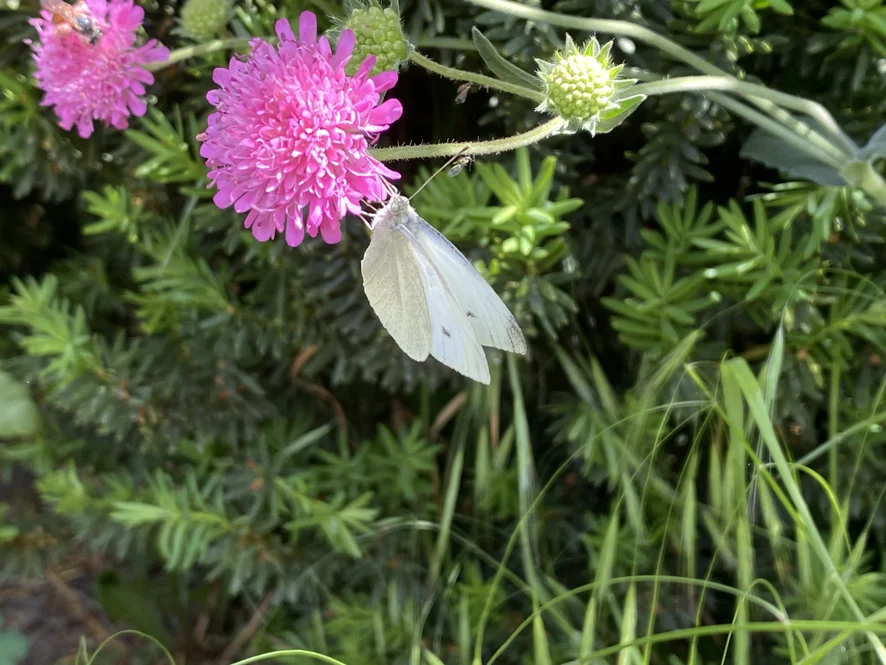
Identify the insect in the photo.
Pieris rapae
